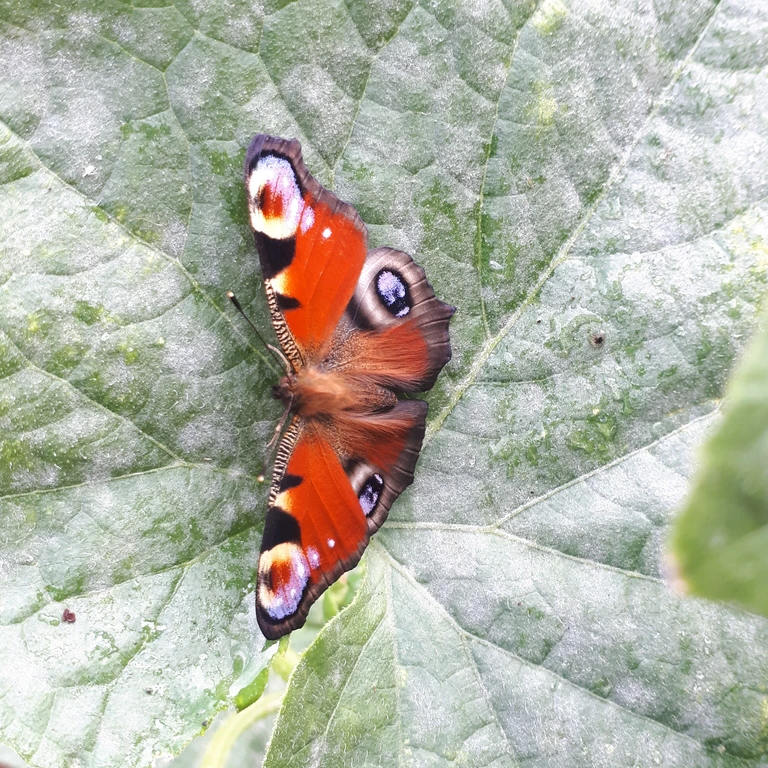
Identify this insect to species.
Aglais io
